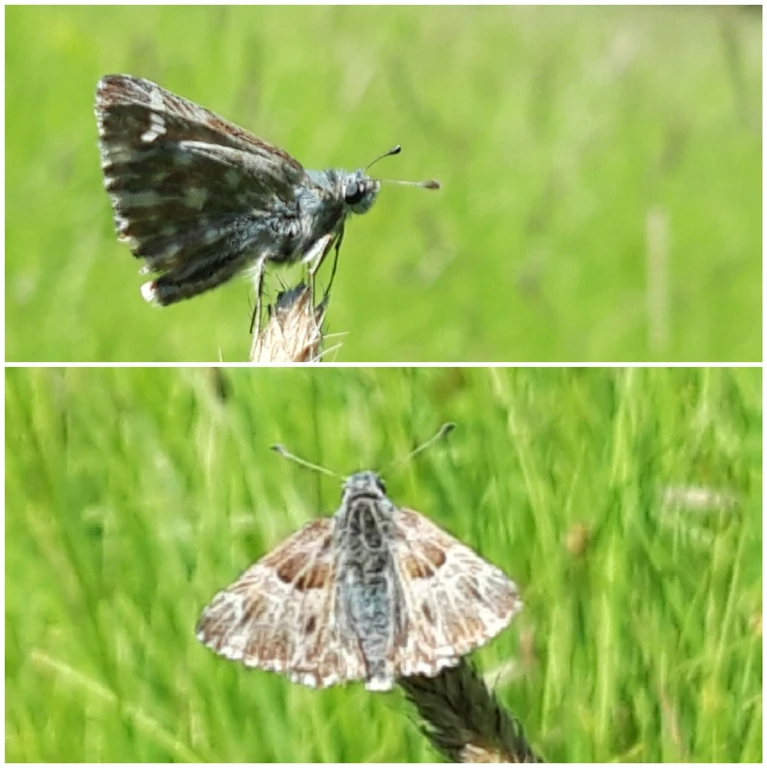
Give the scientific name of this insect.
Muschampia floccifera (also Carcharodus floccifera)
